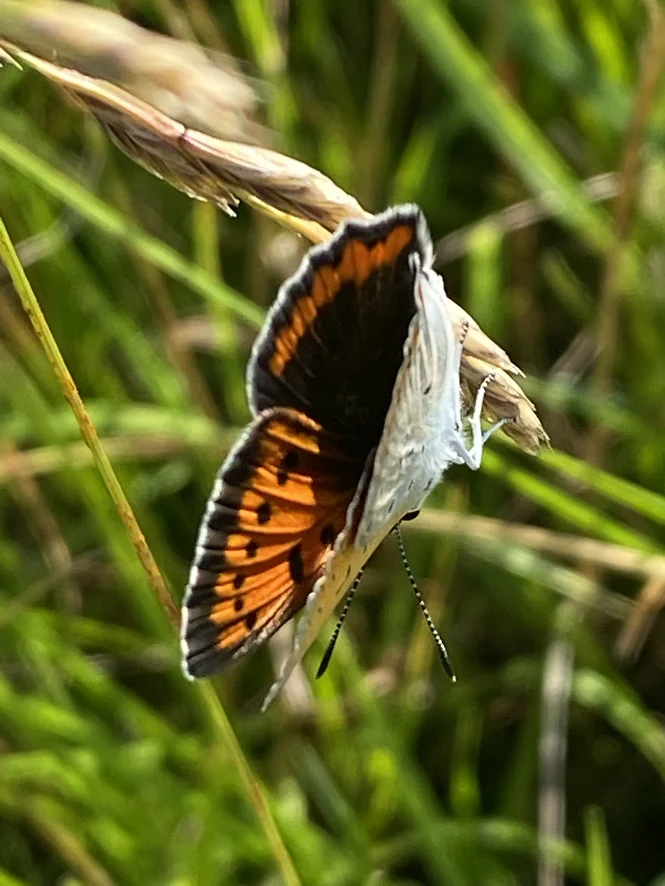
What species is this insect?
Lycaena dispar
